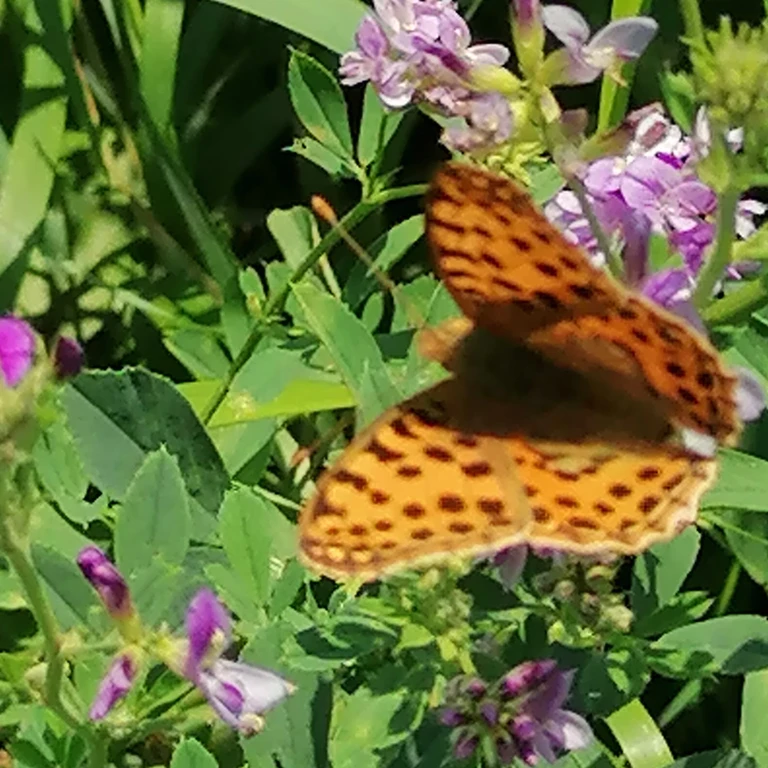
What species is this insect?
Issoria lathonia
